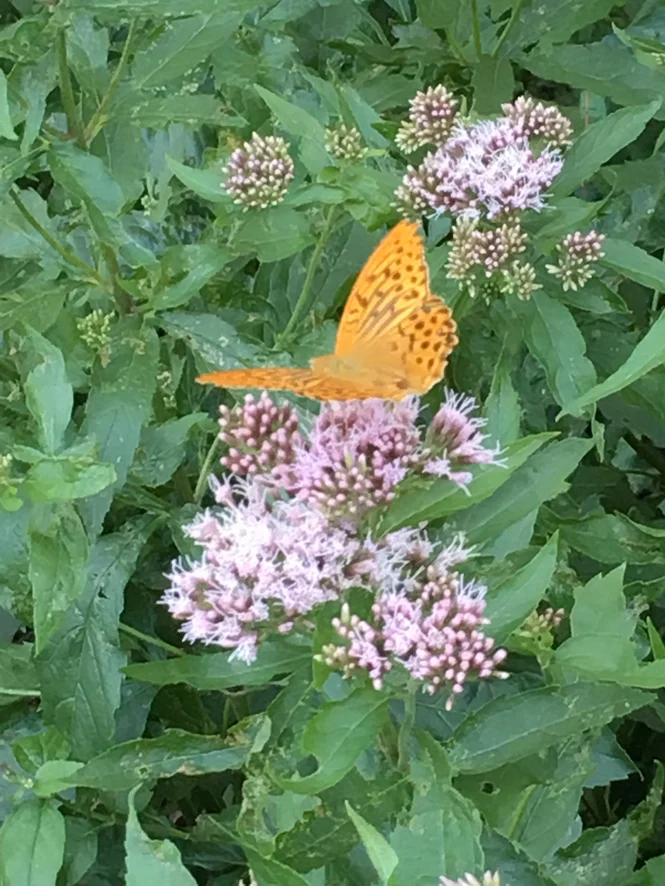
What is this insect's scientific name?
Argynnis paphia
